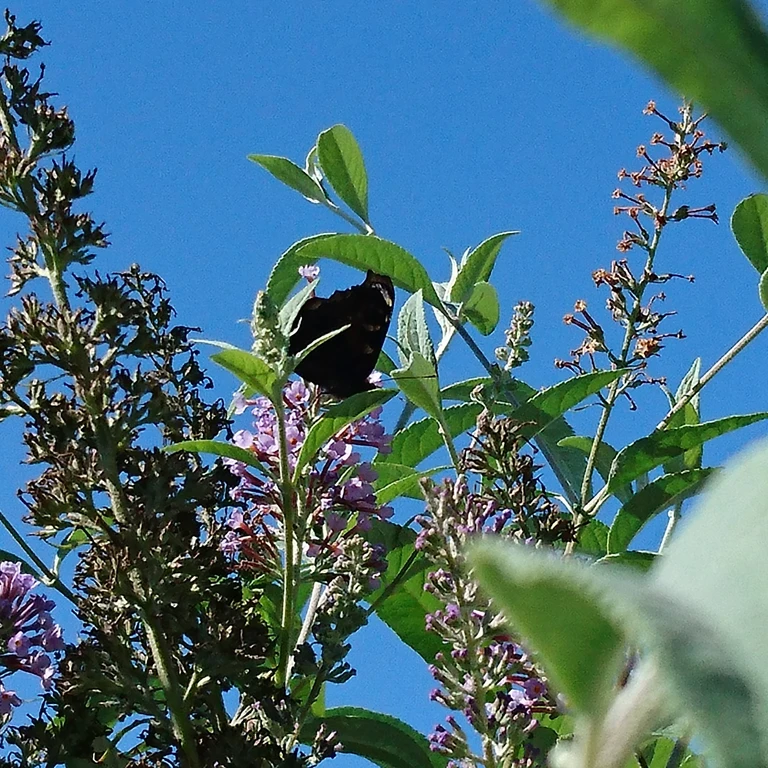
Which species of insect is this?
Aglais io
